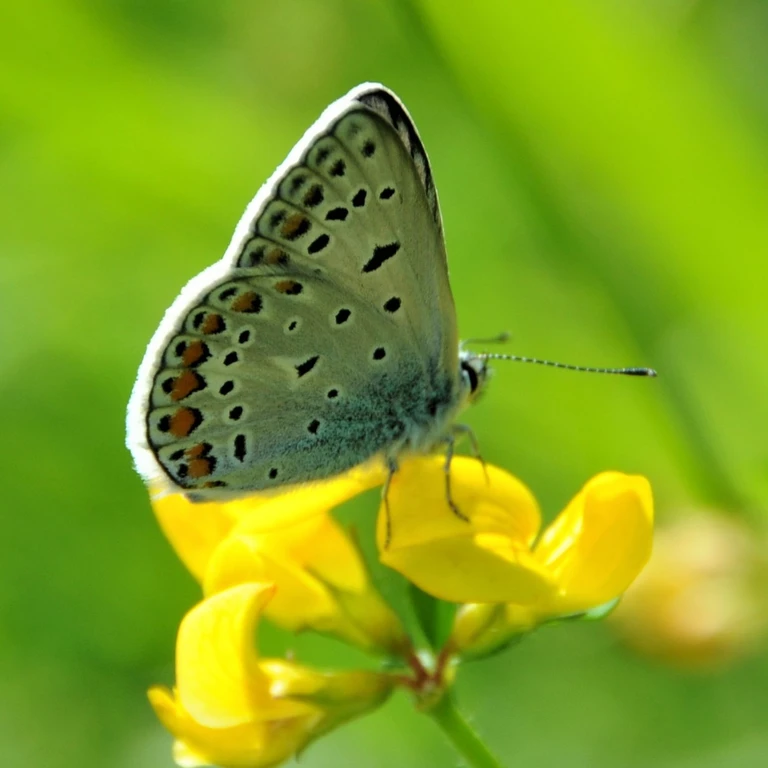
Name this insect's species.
Polyommatus icarus
